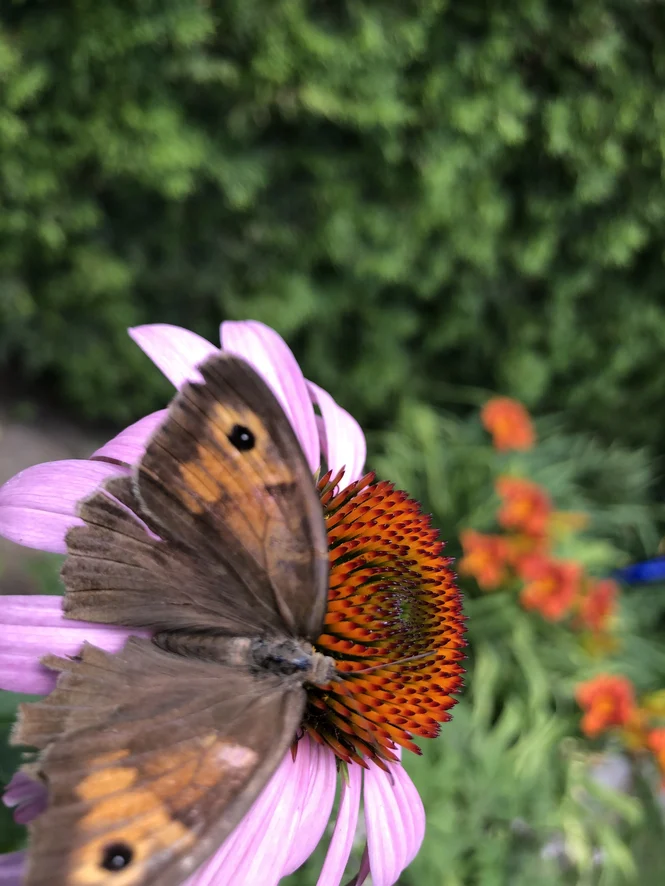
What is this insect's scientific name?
Maniola jurtina
